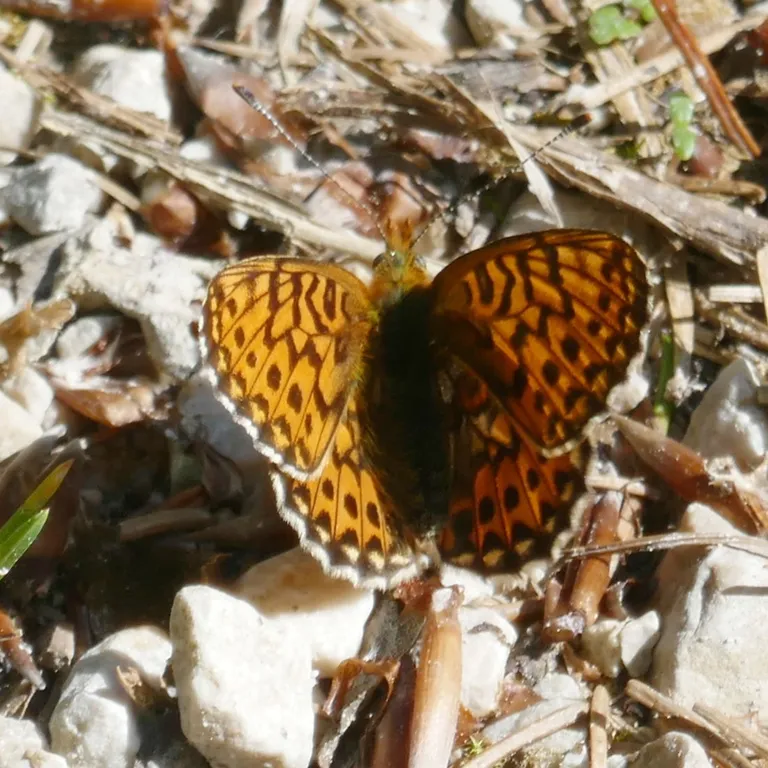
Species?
Boloria euphrosyne (also Clossiana euphrosyne)
